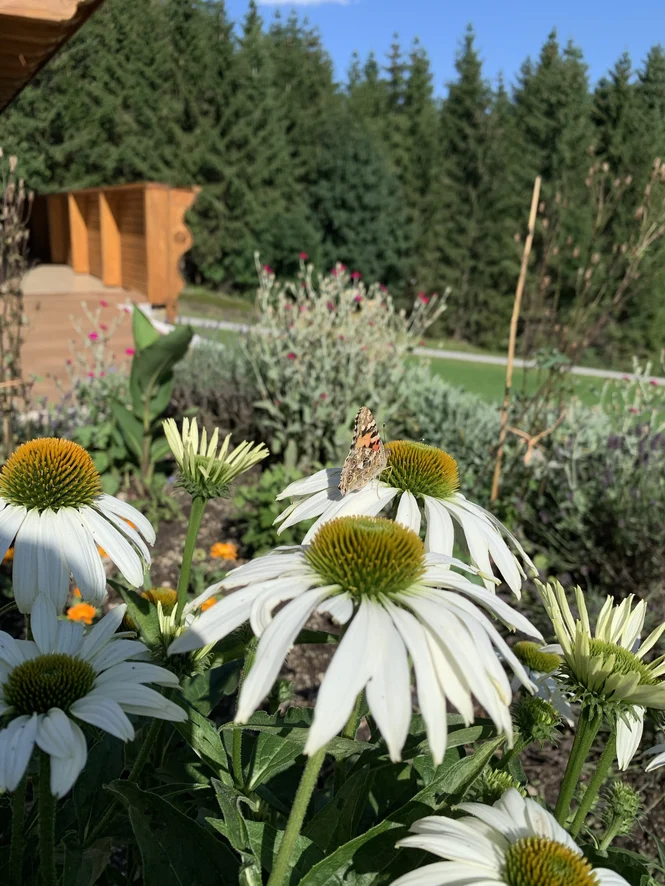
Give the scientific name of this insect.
Vanessa cardui
